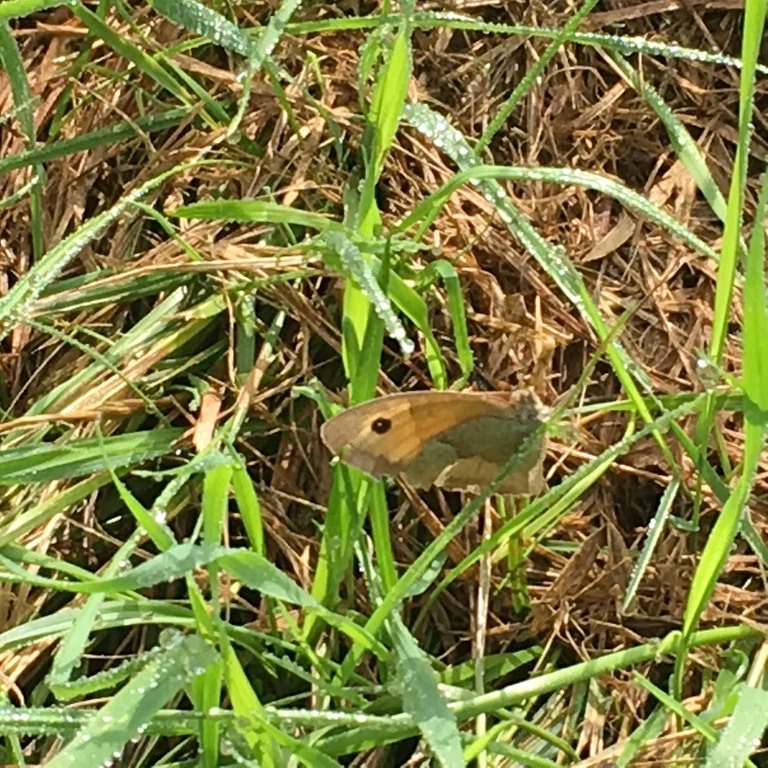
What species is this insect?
Maniola jurtina
